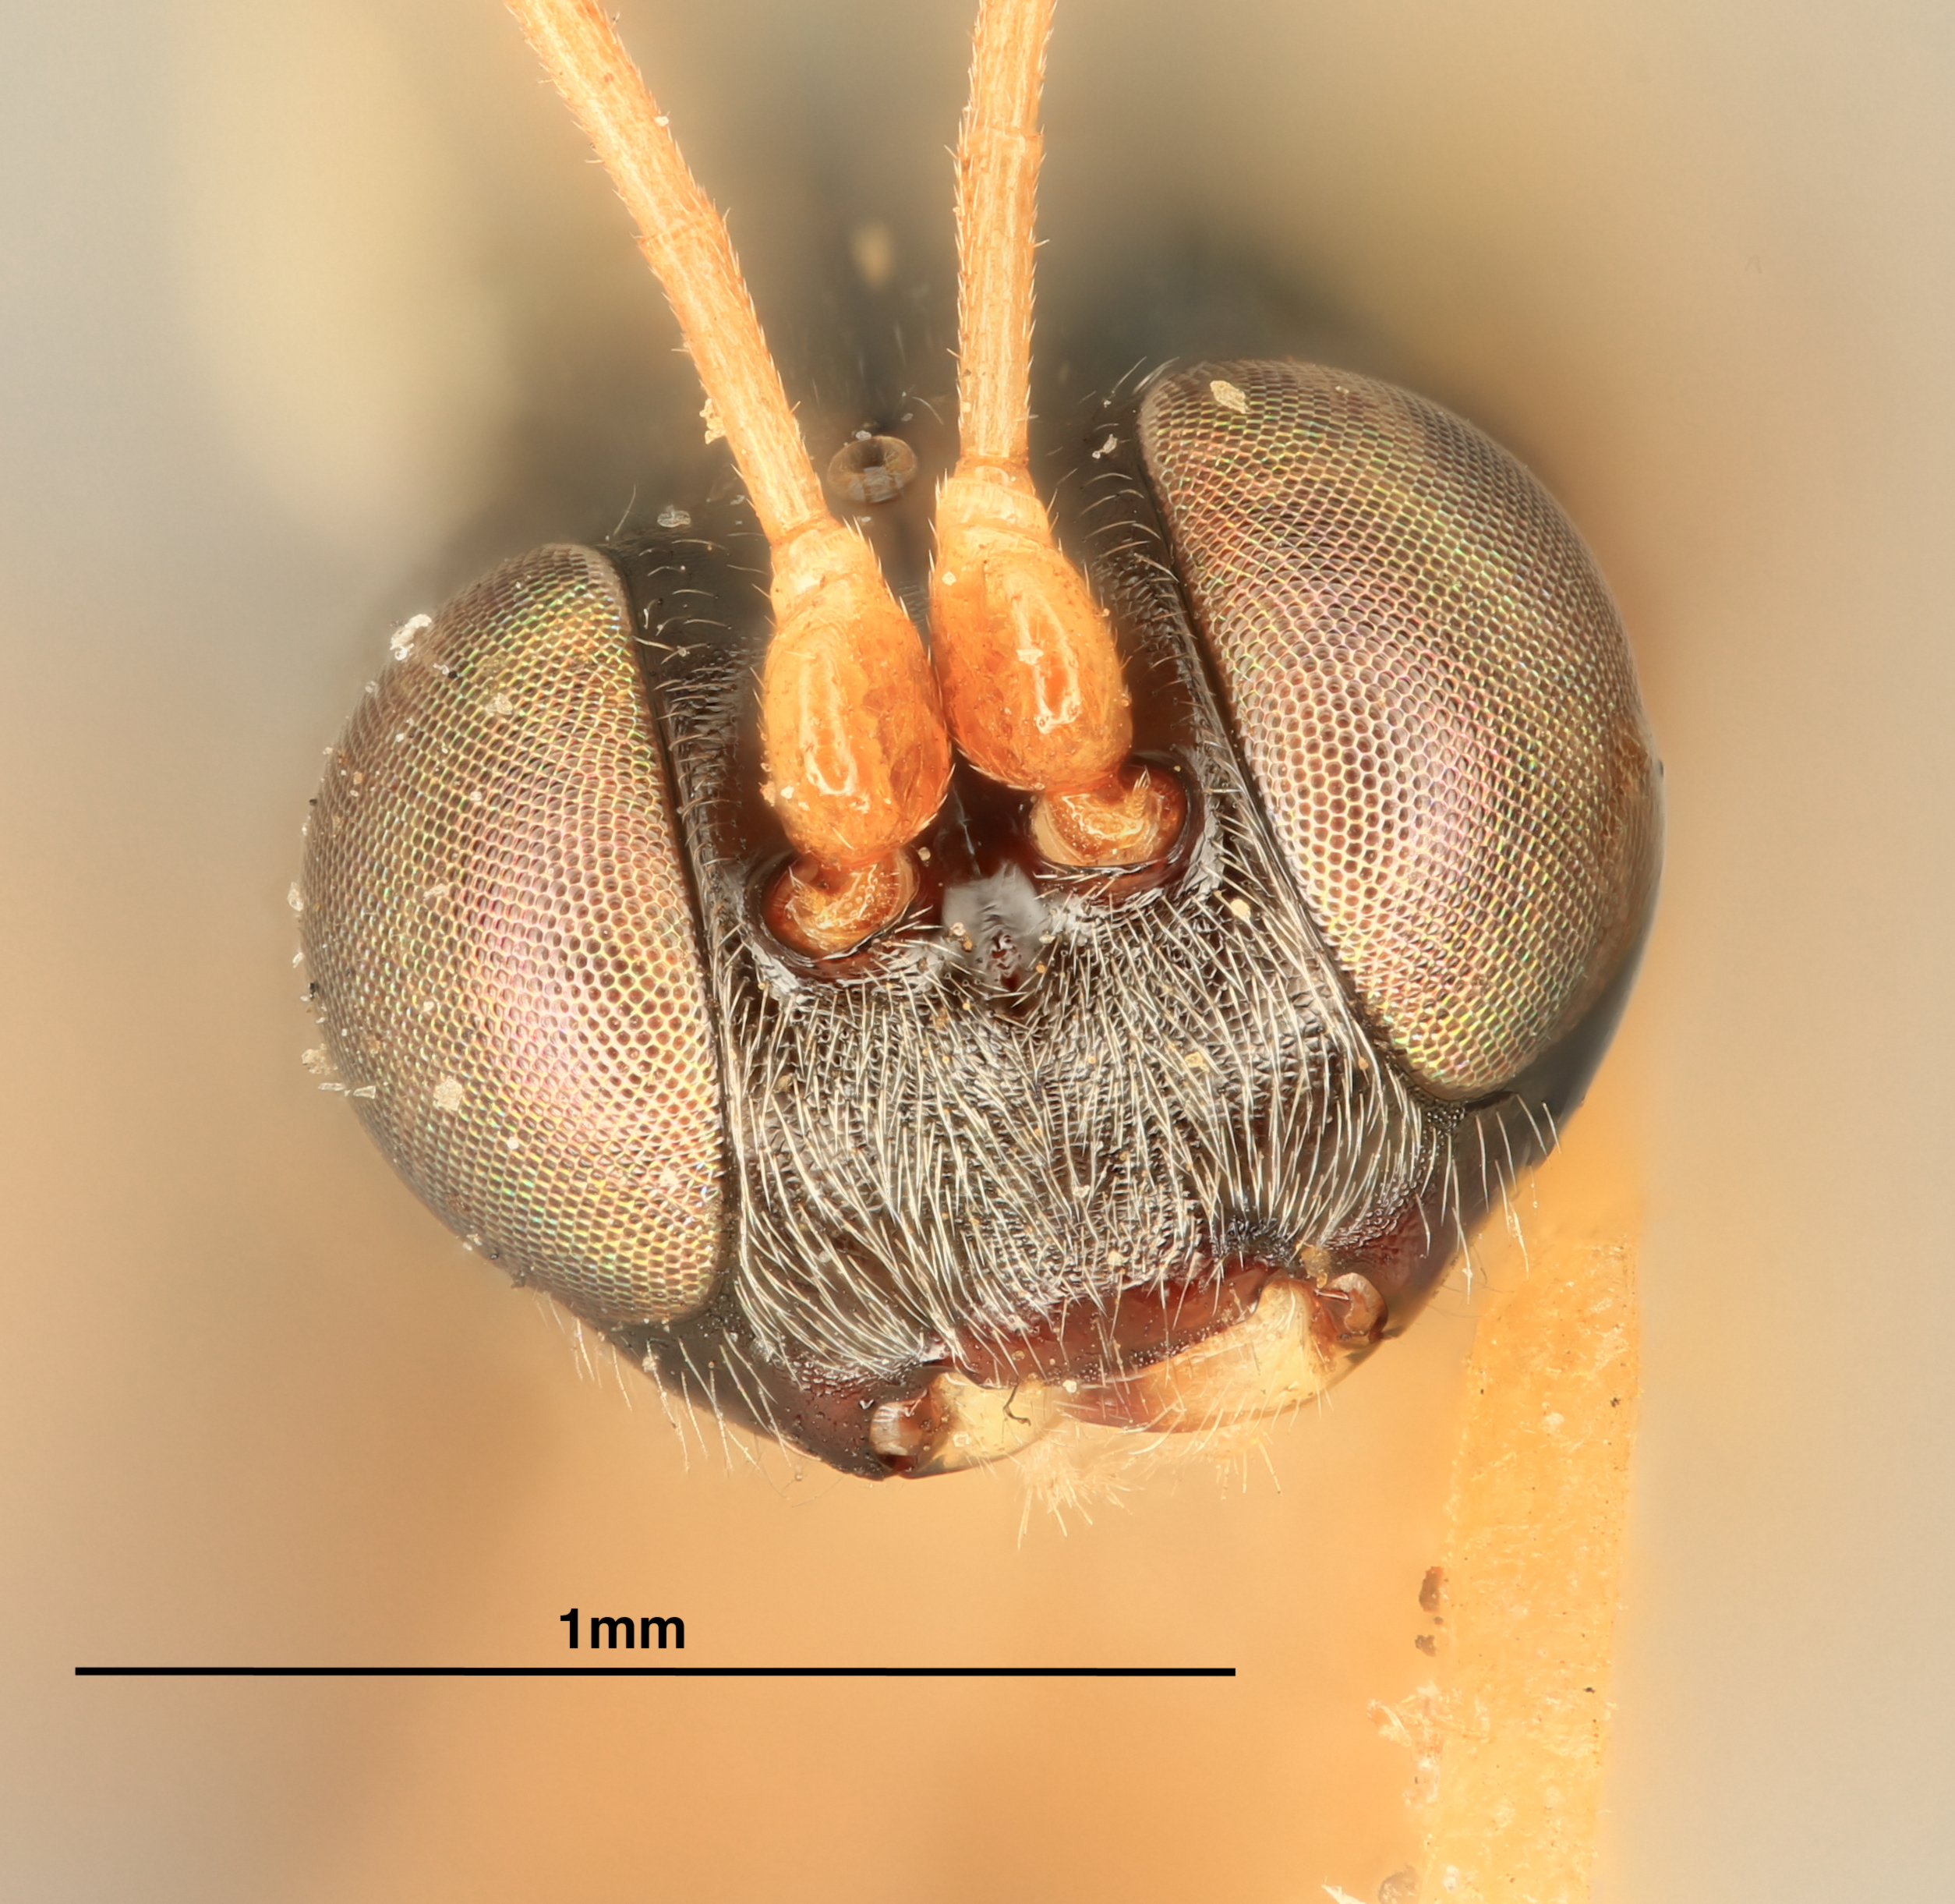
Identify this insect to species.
Daictmorpha peruviana
